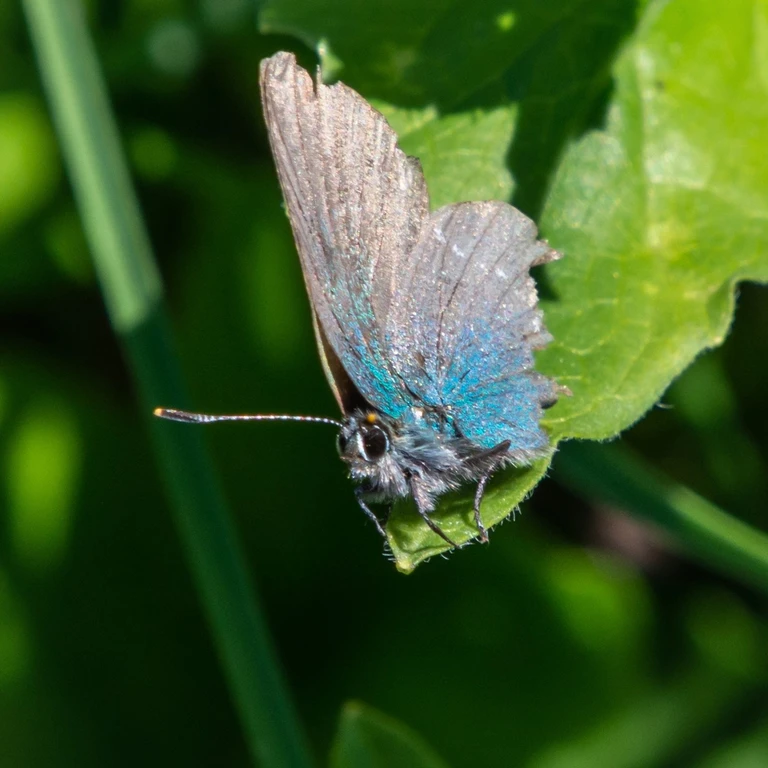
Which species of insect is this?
Callophrys rubi
